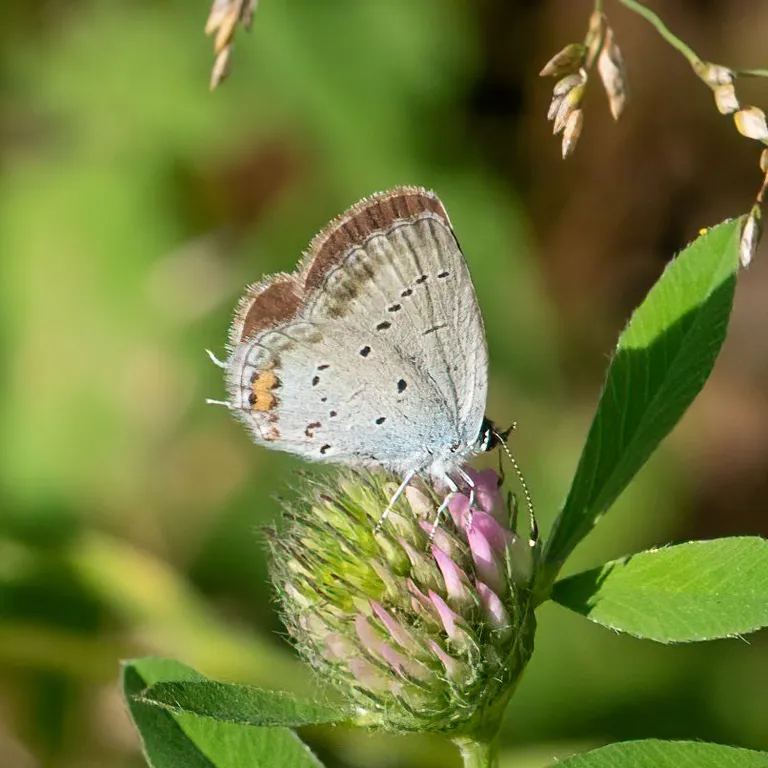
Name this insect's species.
Cupido argiades (also Elkalyce argiades)
